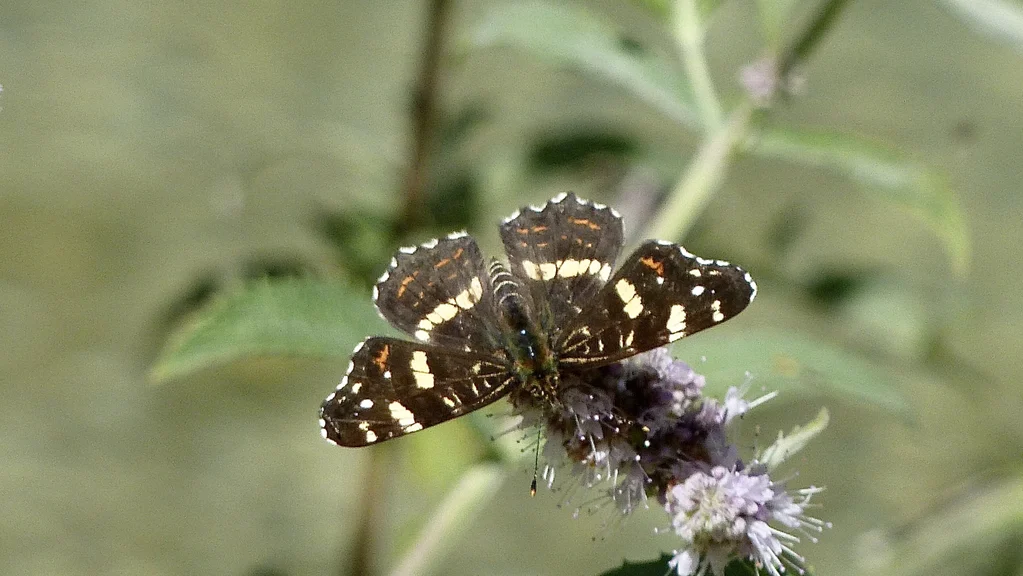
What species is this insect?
Araschnia levana
